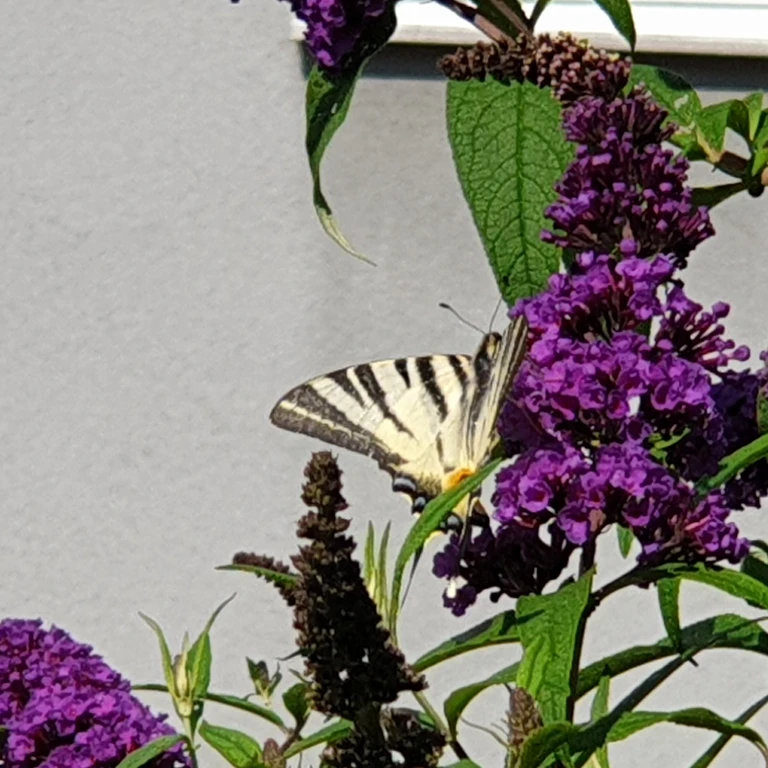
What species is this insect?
Iphiclides podalirius
